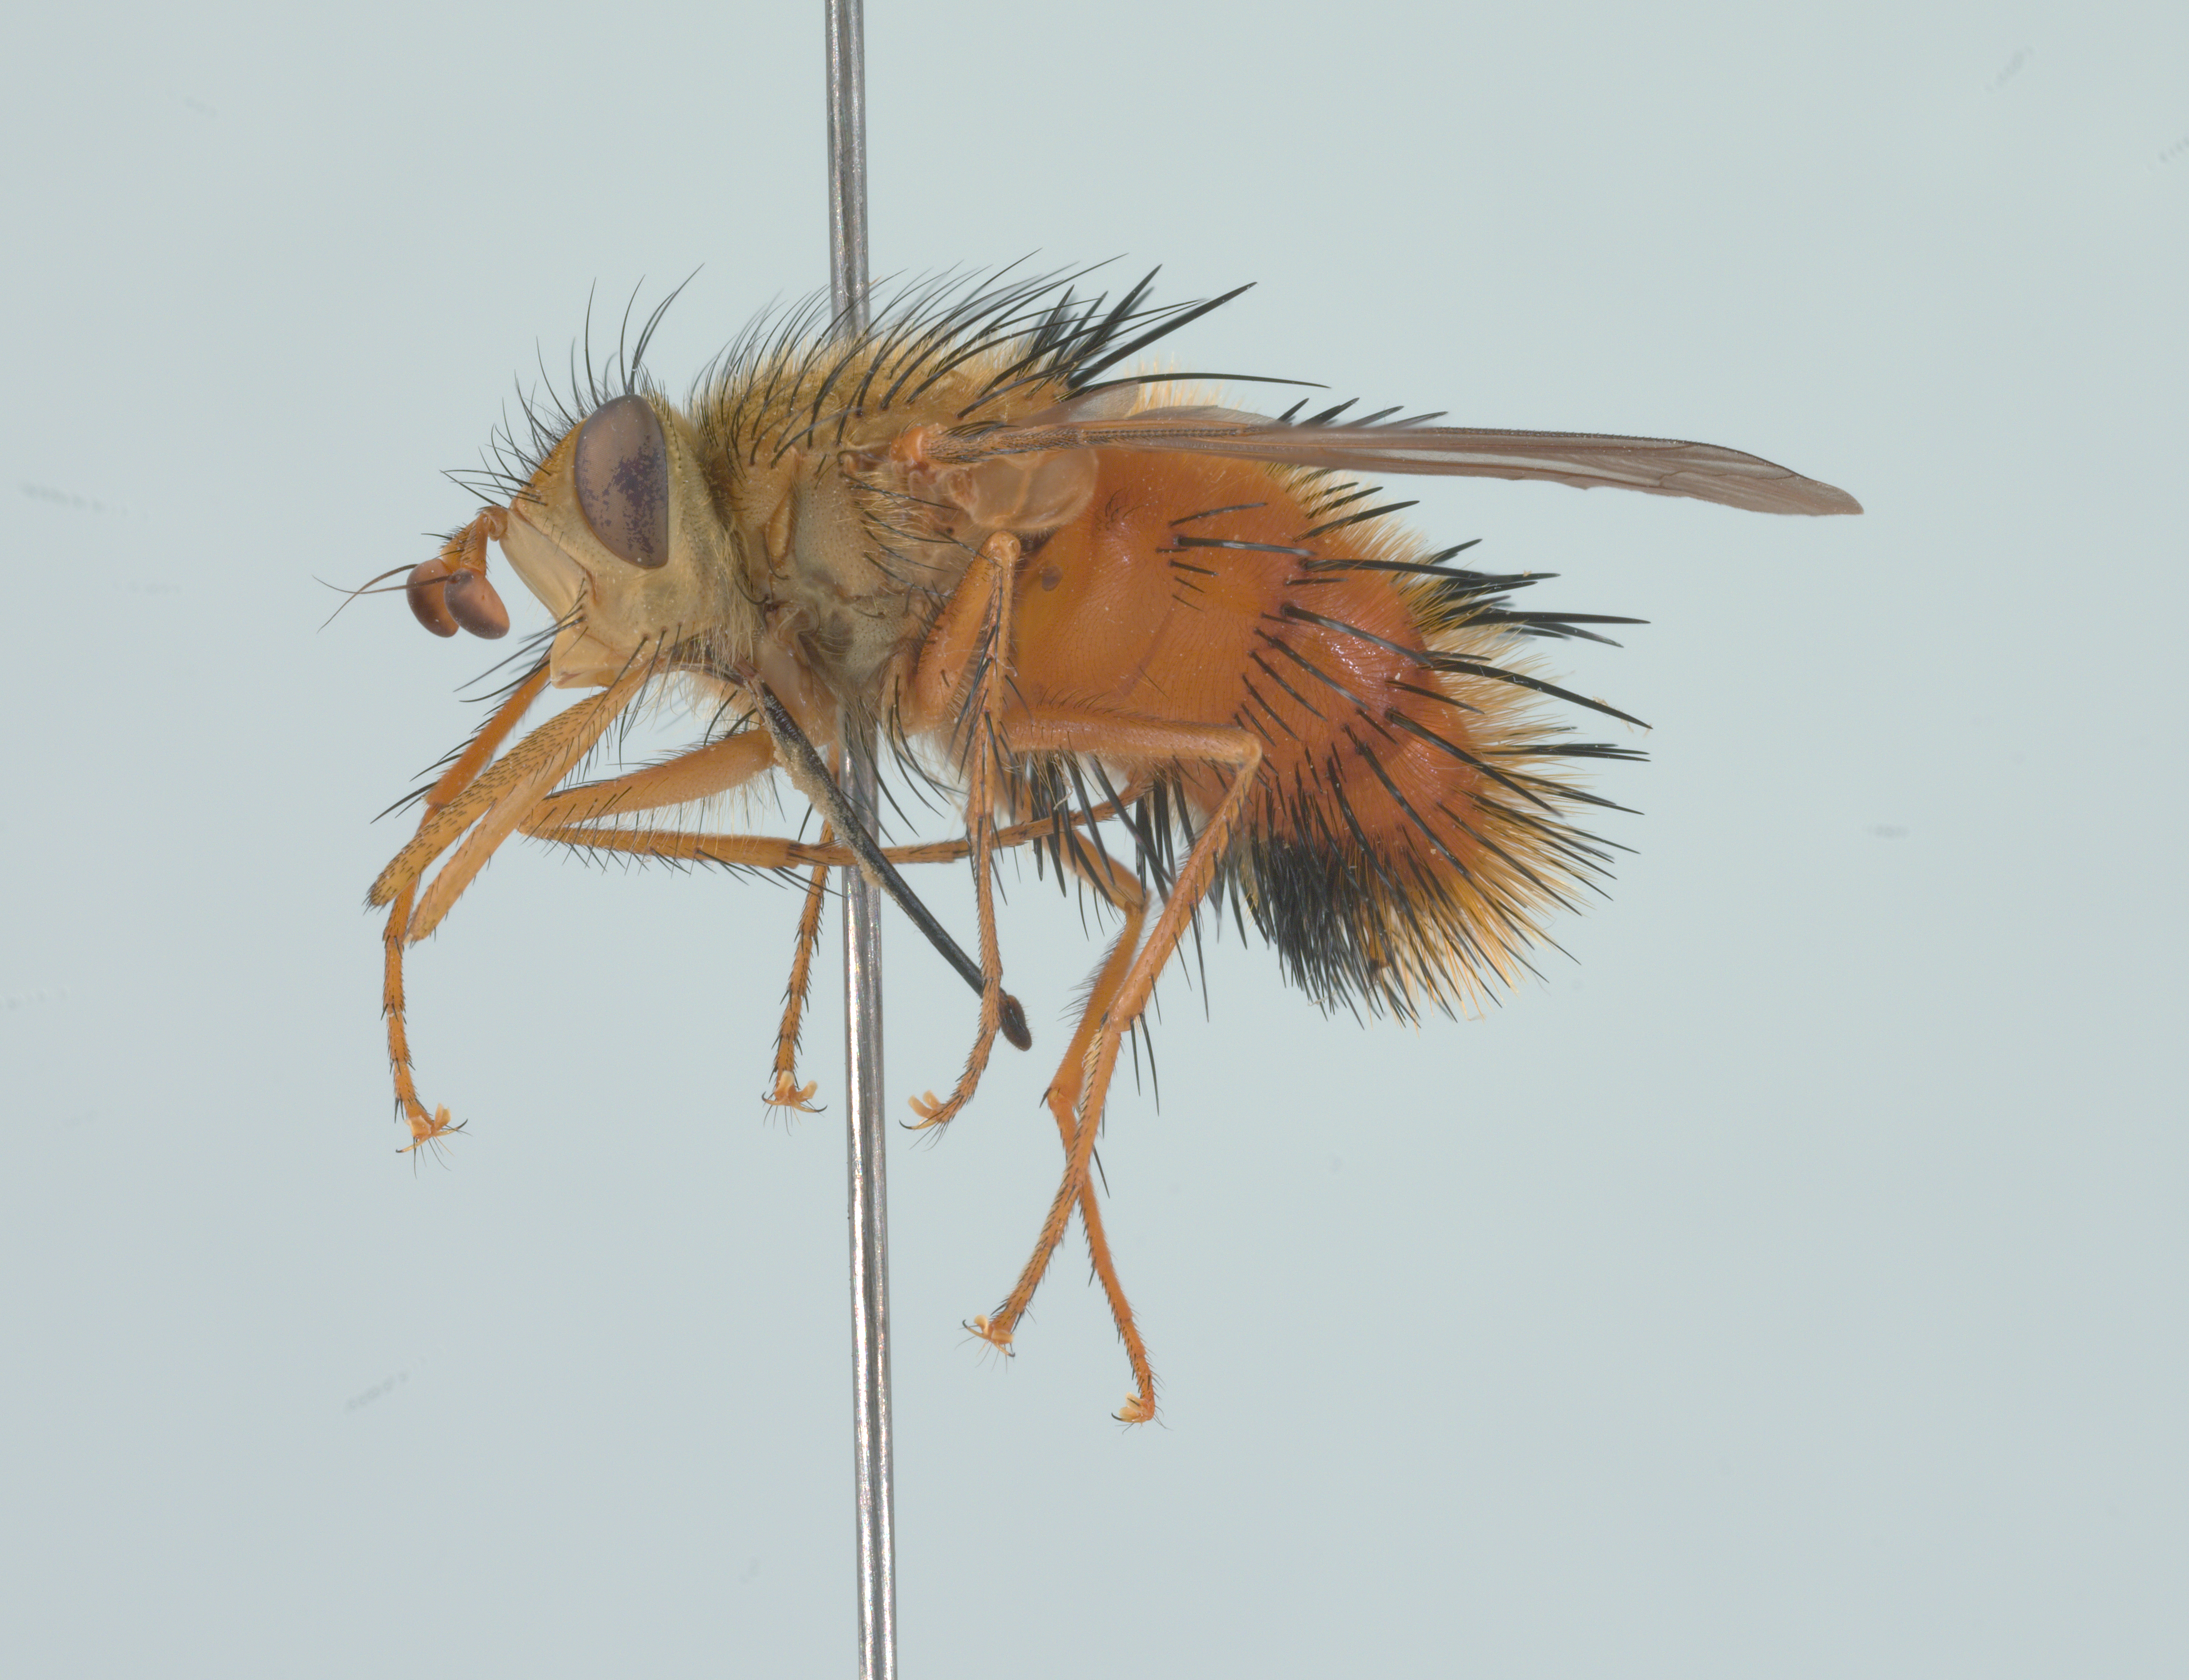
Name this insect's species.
Adejeania vexatrix
